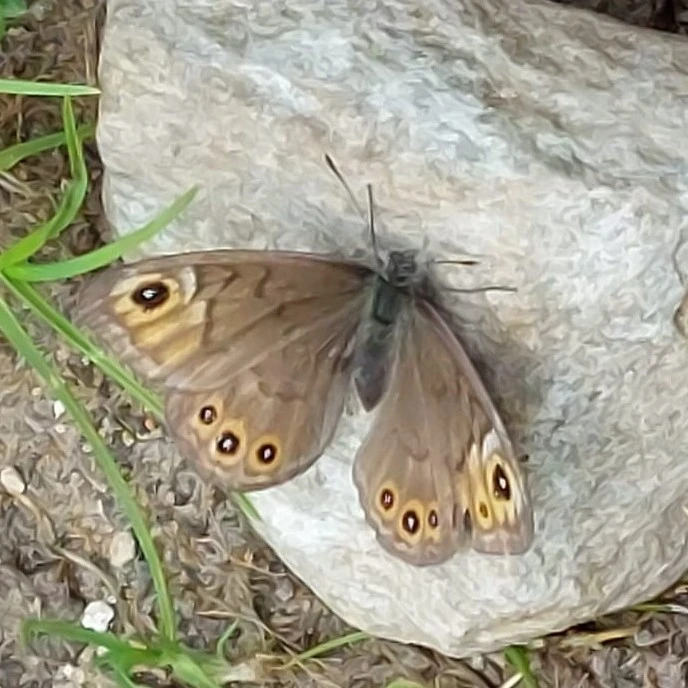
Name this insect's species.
Lasiommata petropolitana (also Pararge petropolitana)
